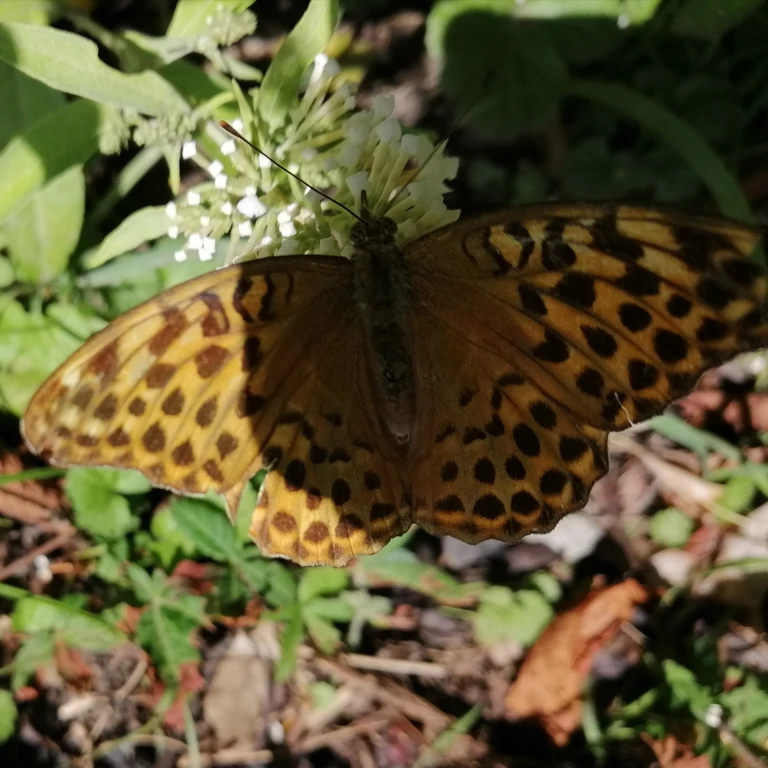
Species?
Argynnis paphia
